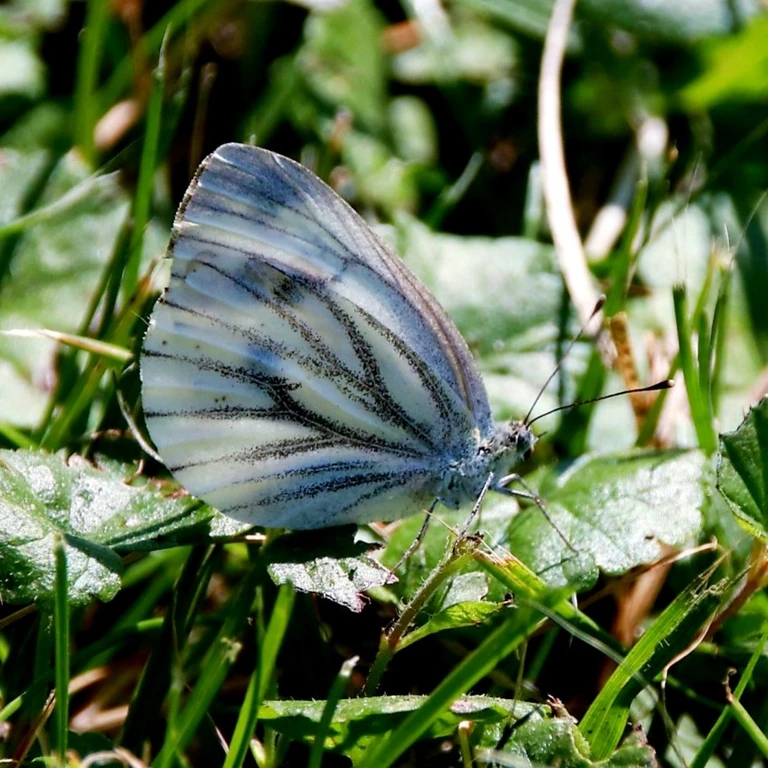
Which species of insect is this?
Pieris napi
